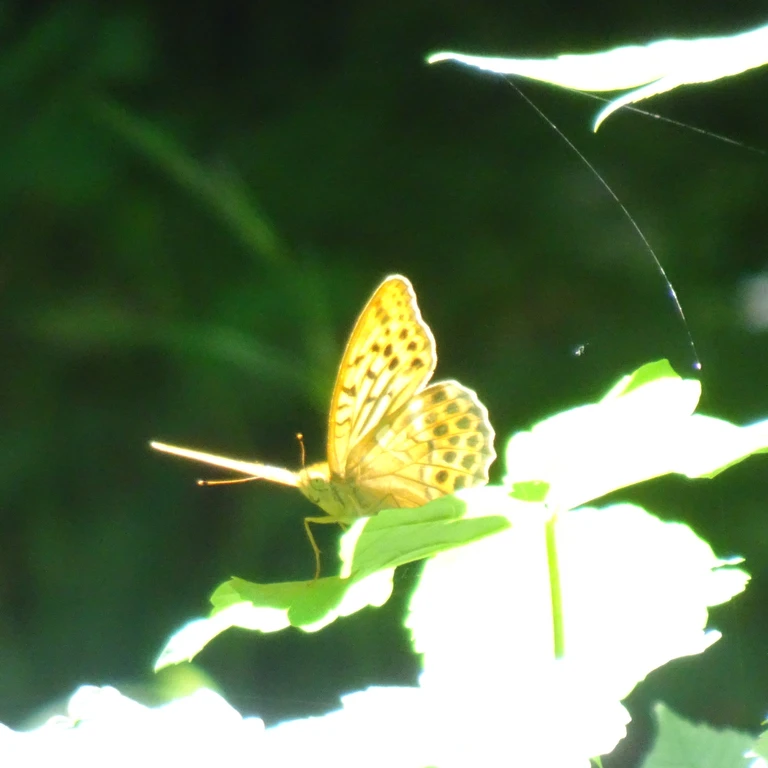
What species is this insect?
Argynnis paphia
